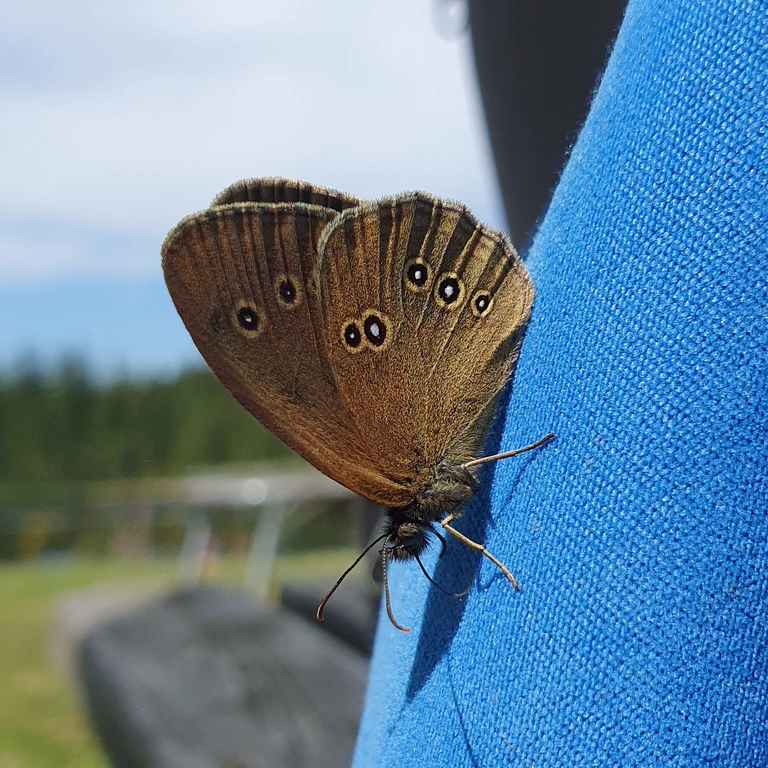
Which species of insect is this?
Aphantopus hyperantus
